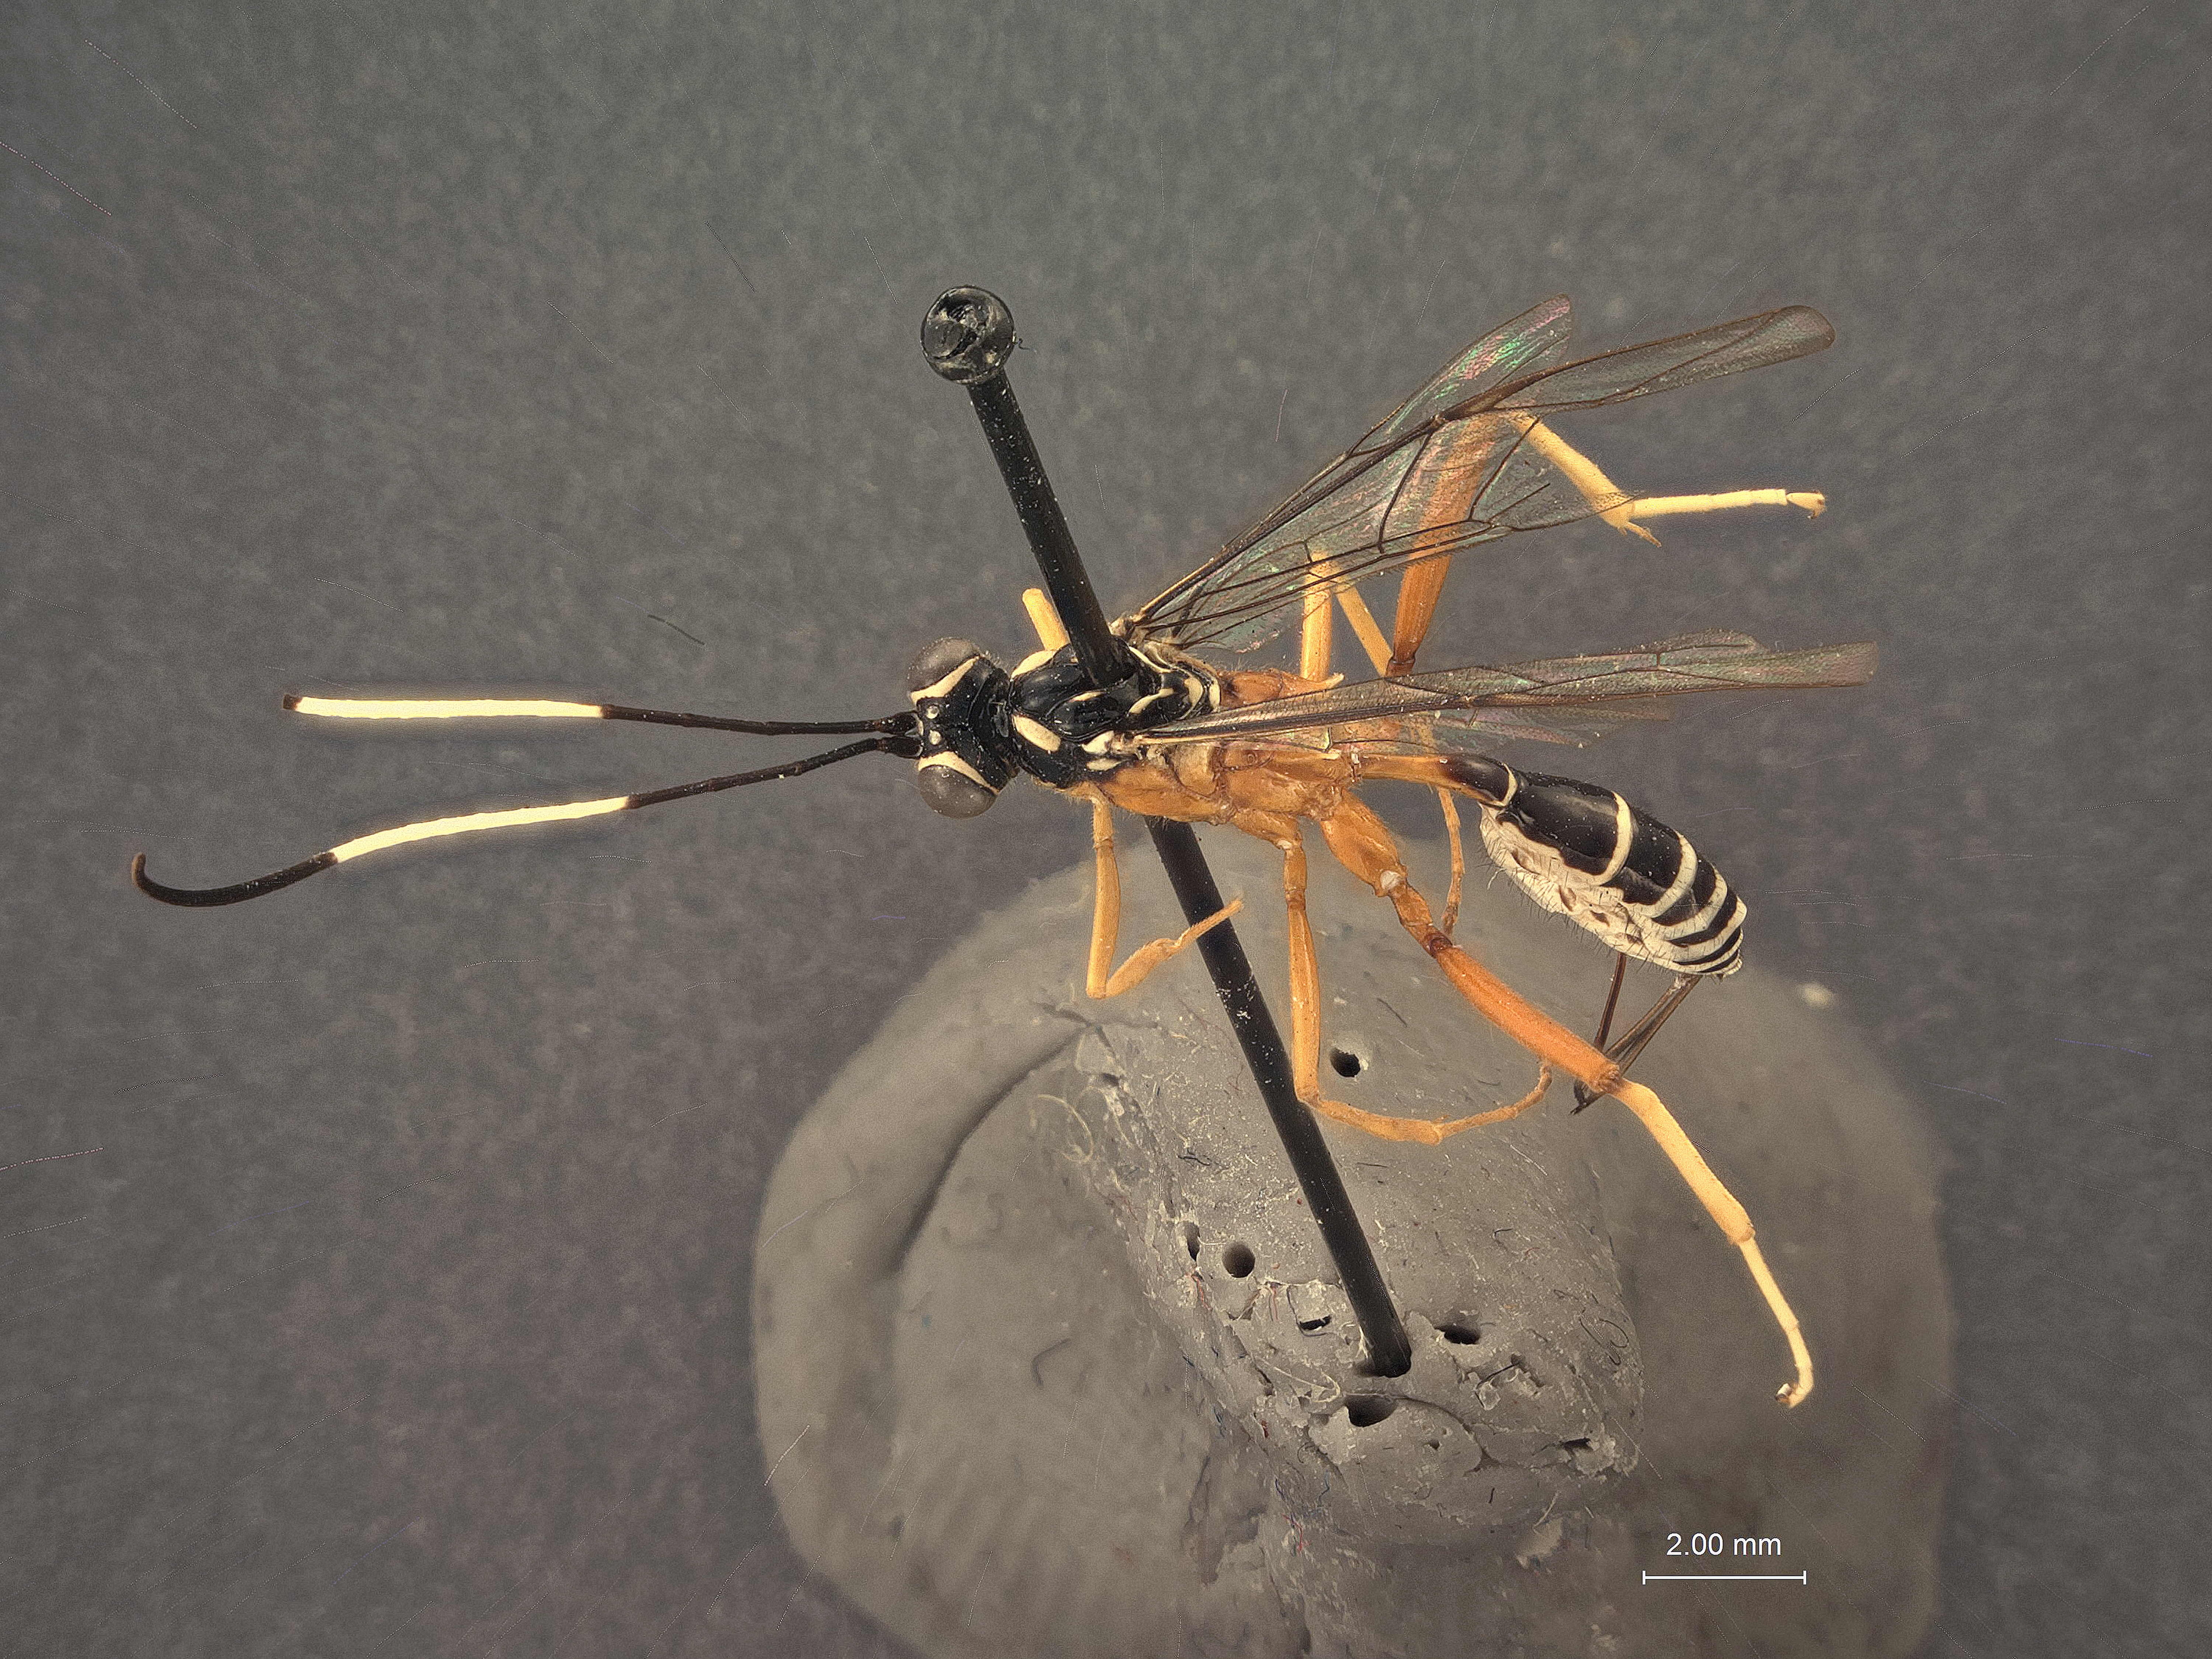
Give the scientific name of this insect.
Polycyrtus manni
